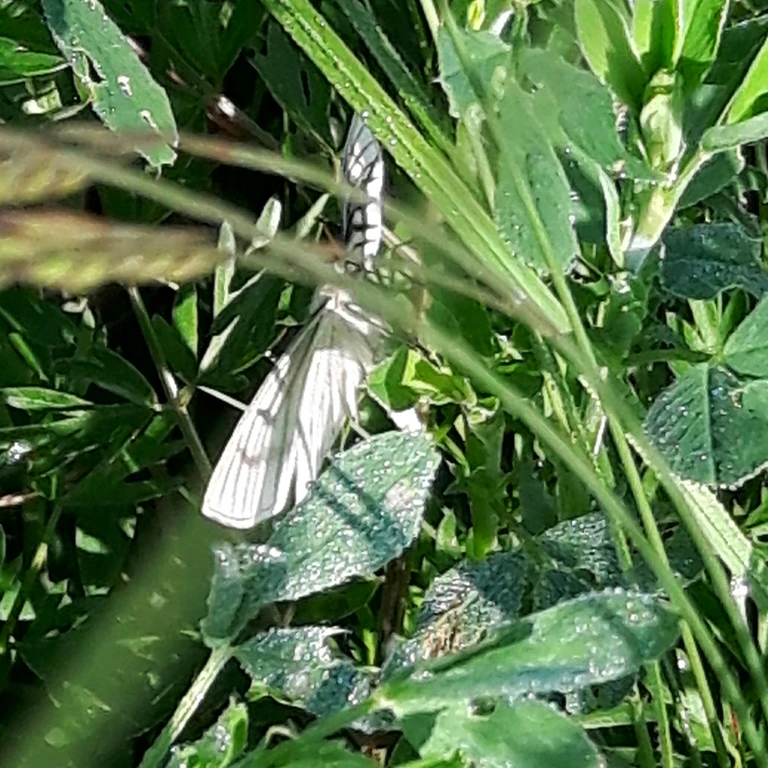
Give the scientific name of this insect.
Siona lineata
